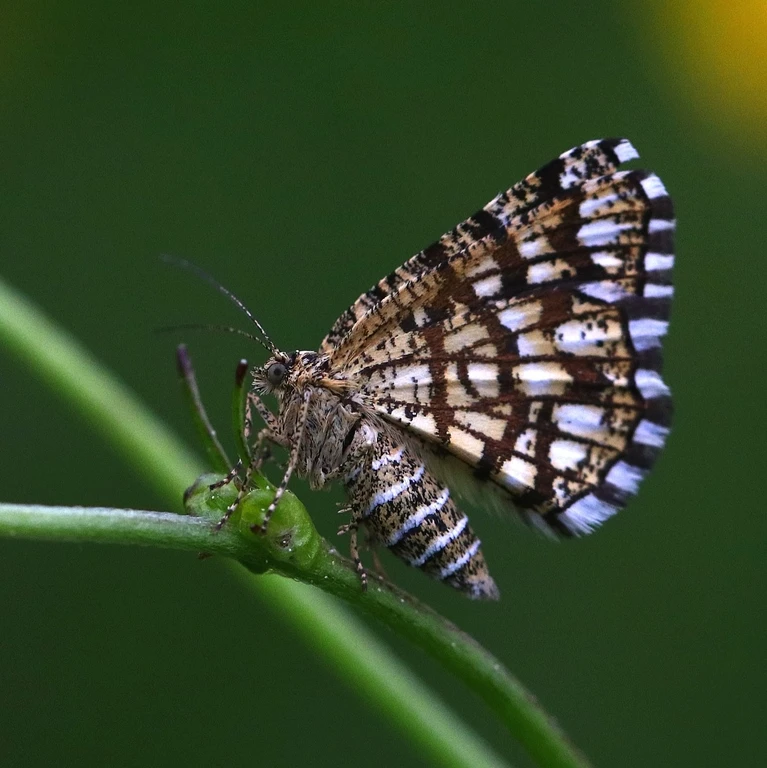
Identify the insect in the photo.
Chiasmia clathrata
